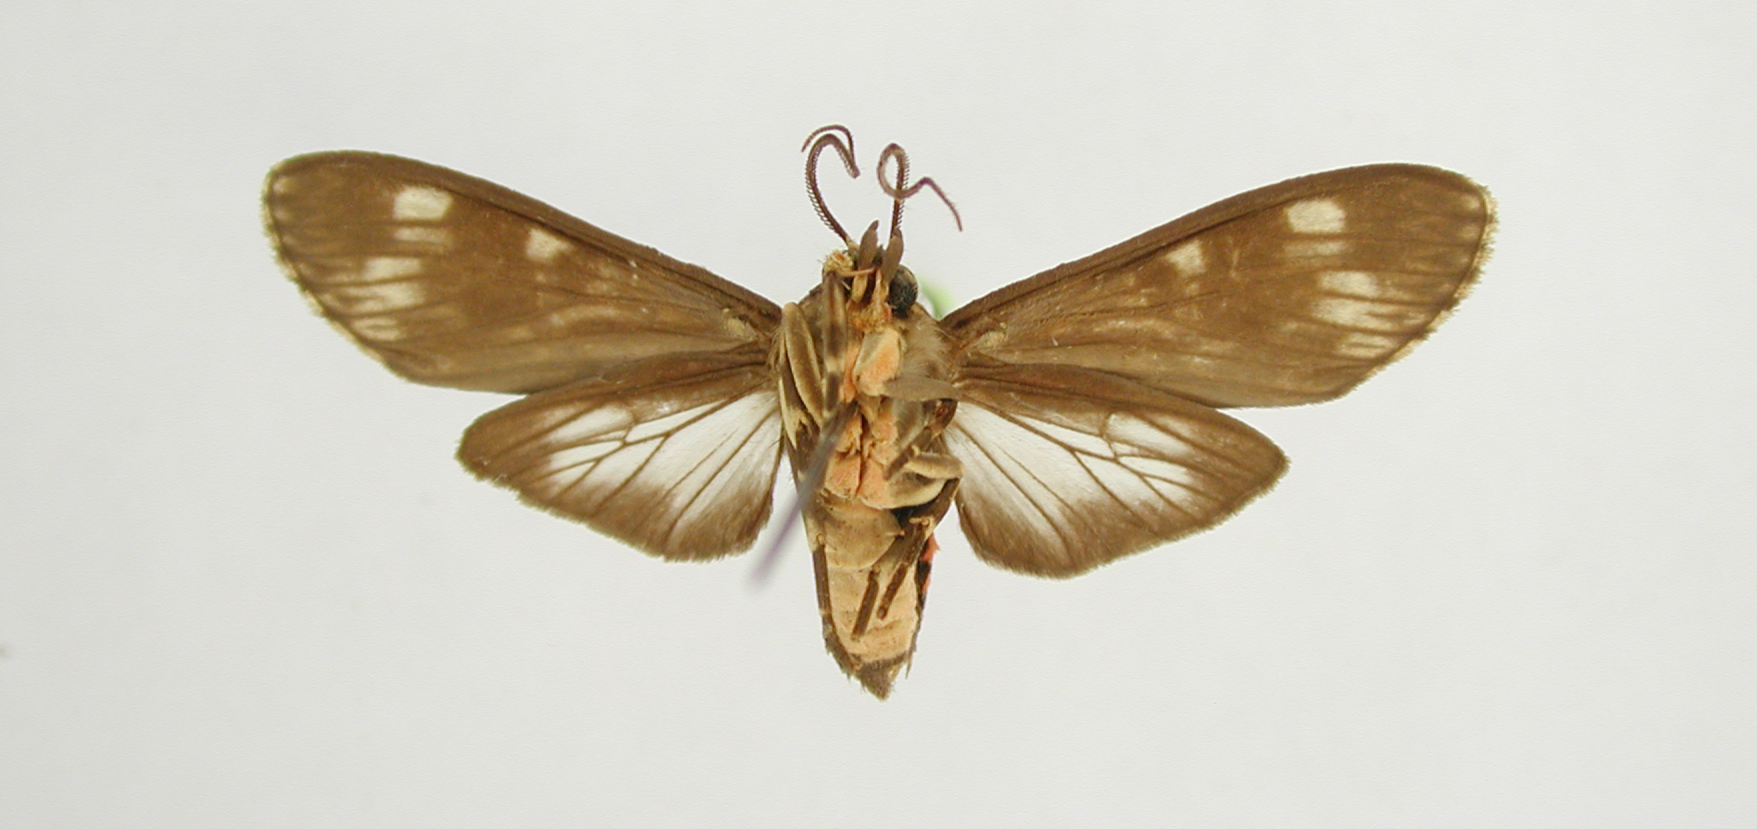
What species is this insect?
Eucereon baleris
